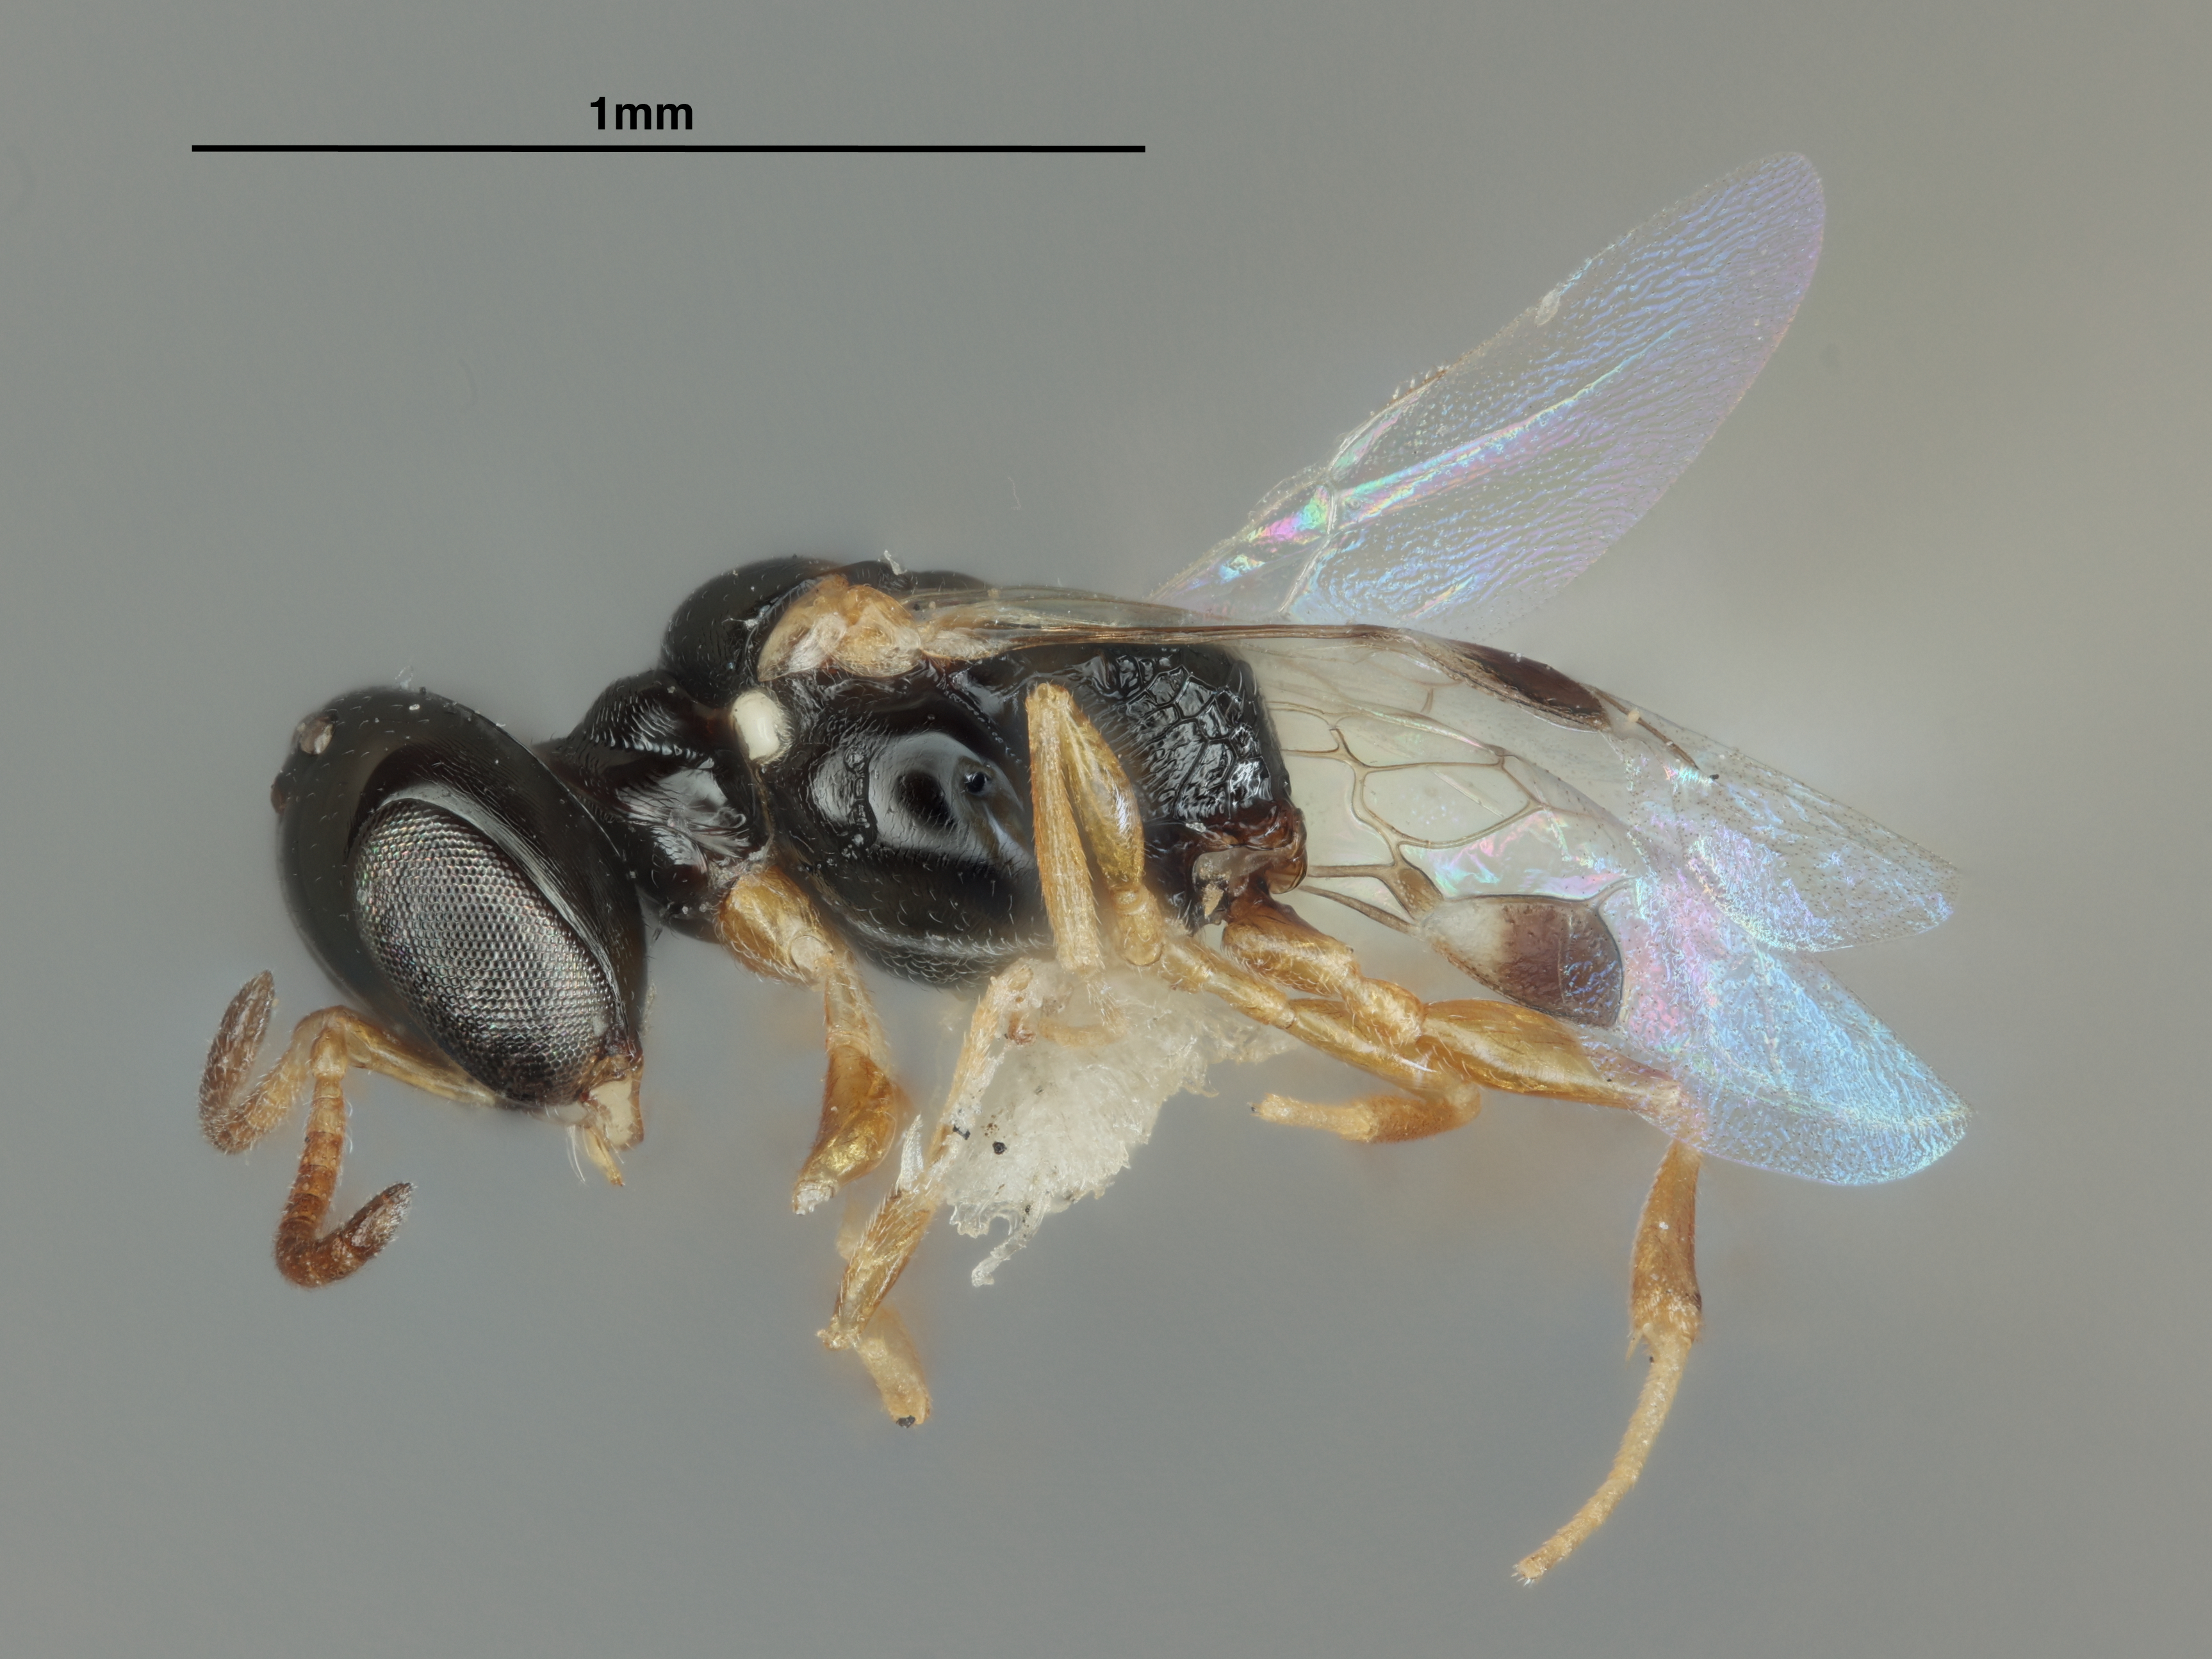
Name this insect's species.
Ammoplanus xila
